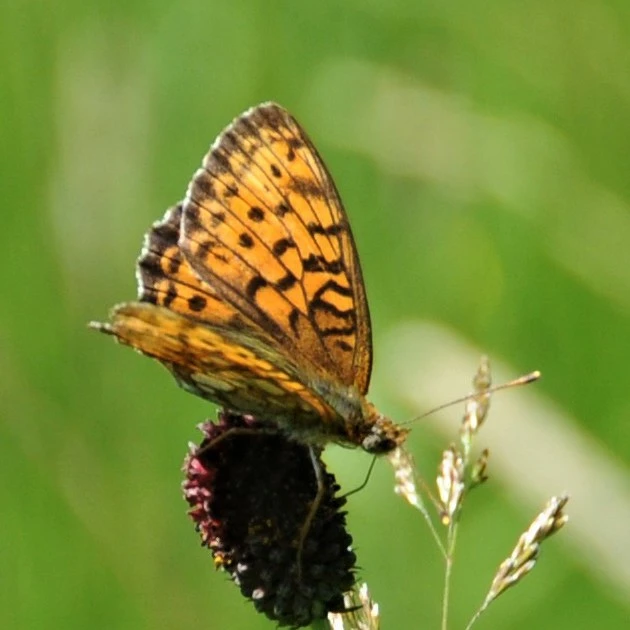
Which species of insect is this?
Brenthis ino
